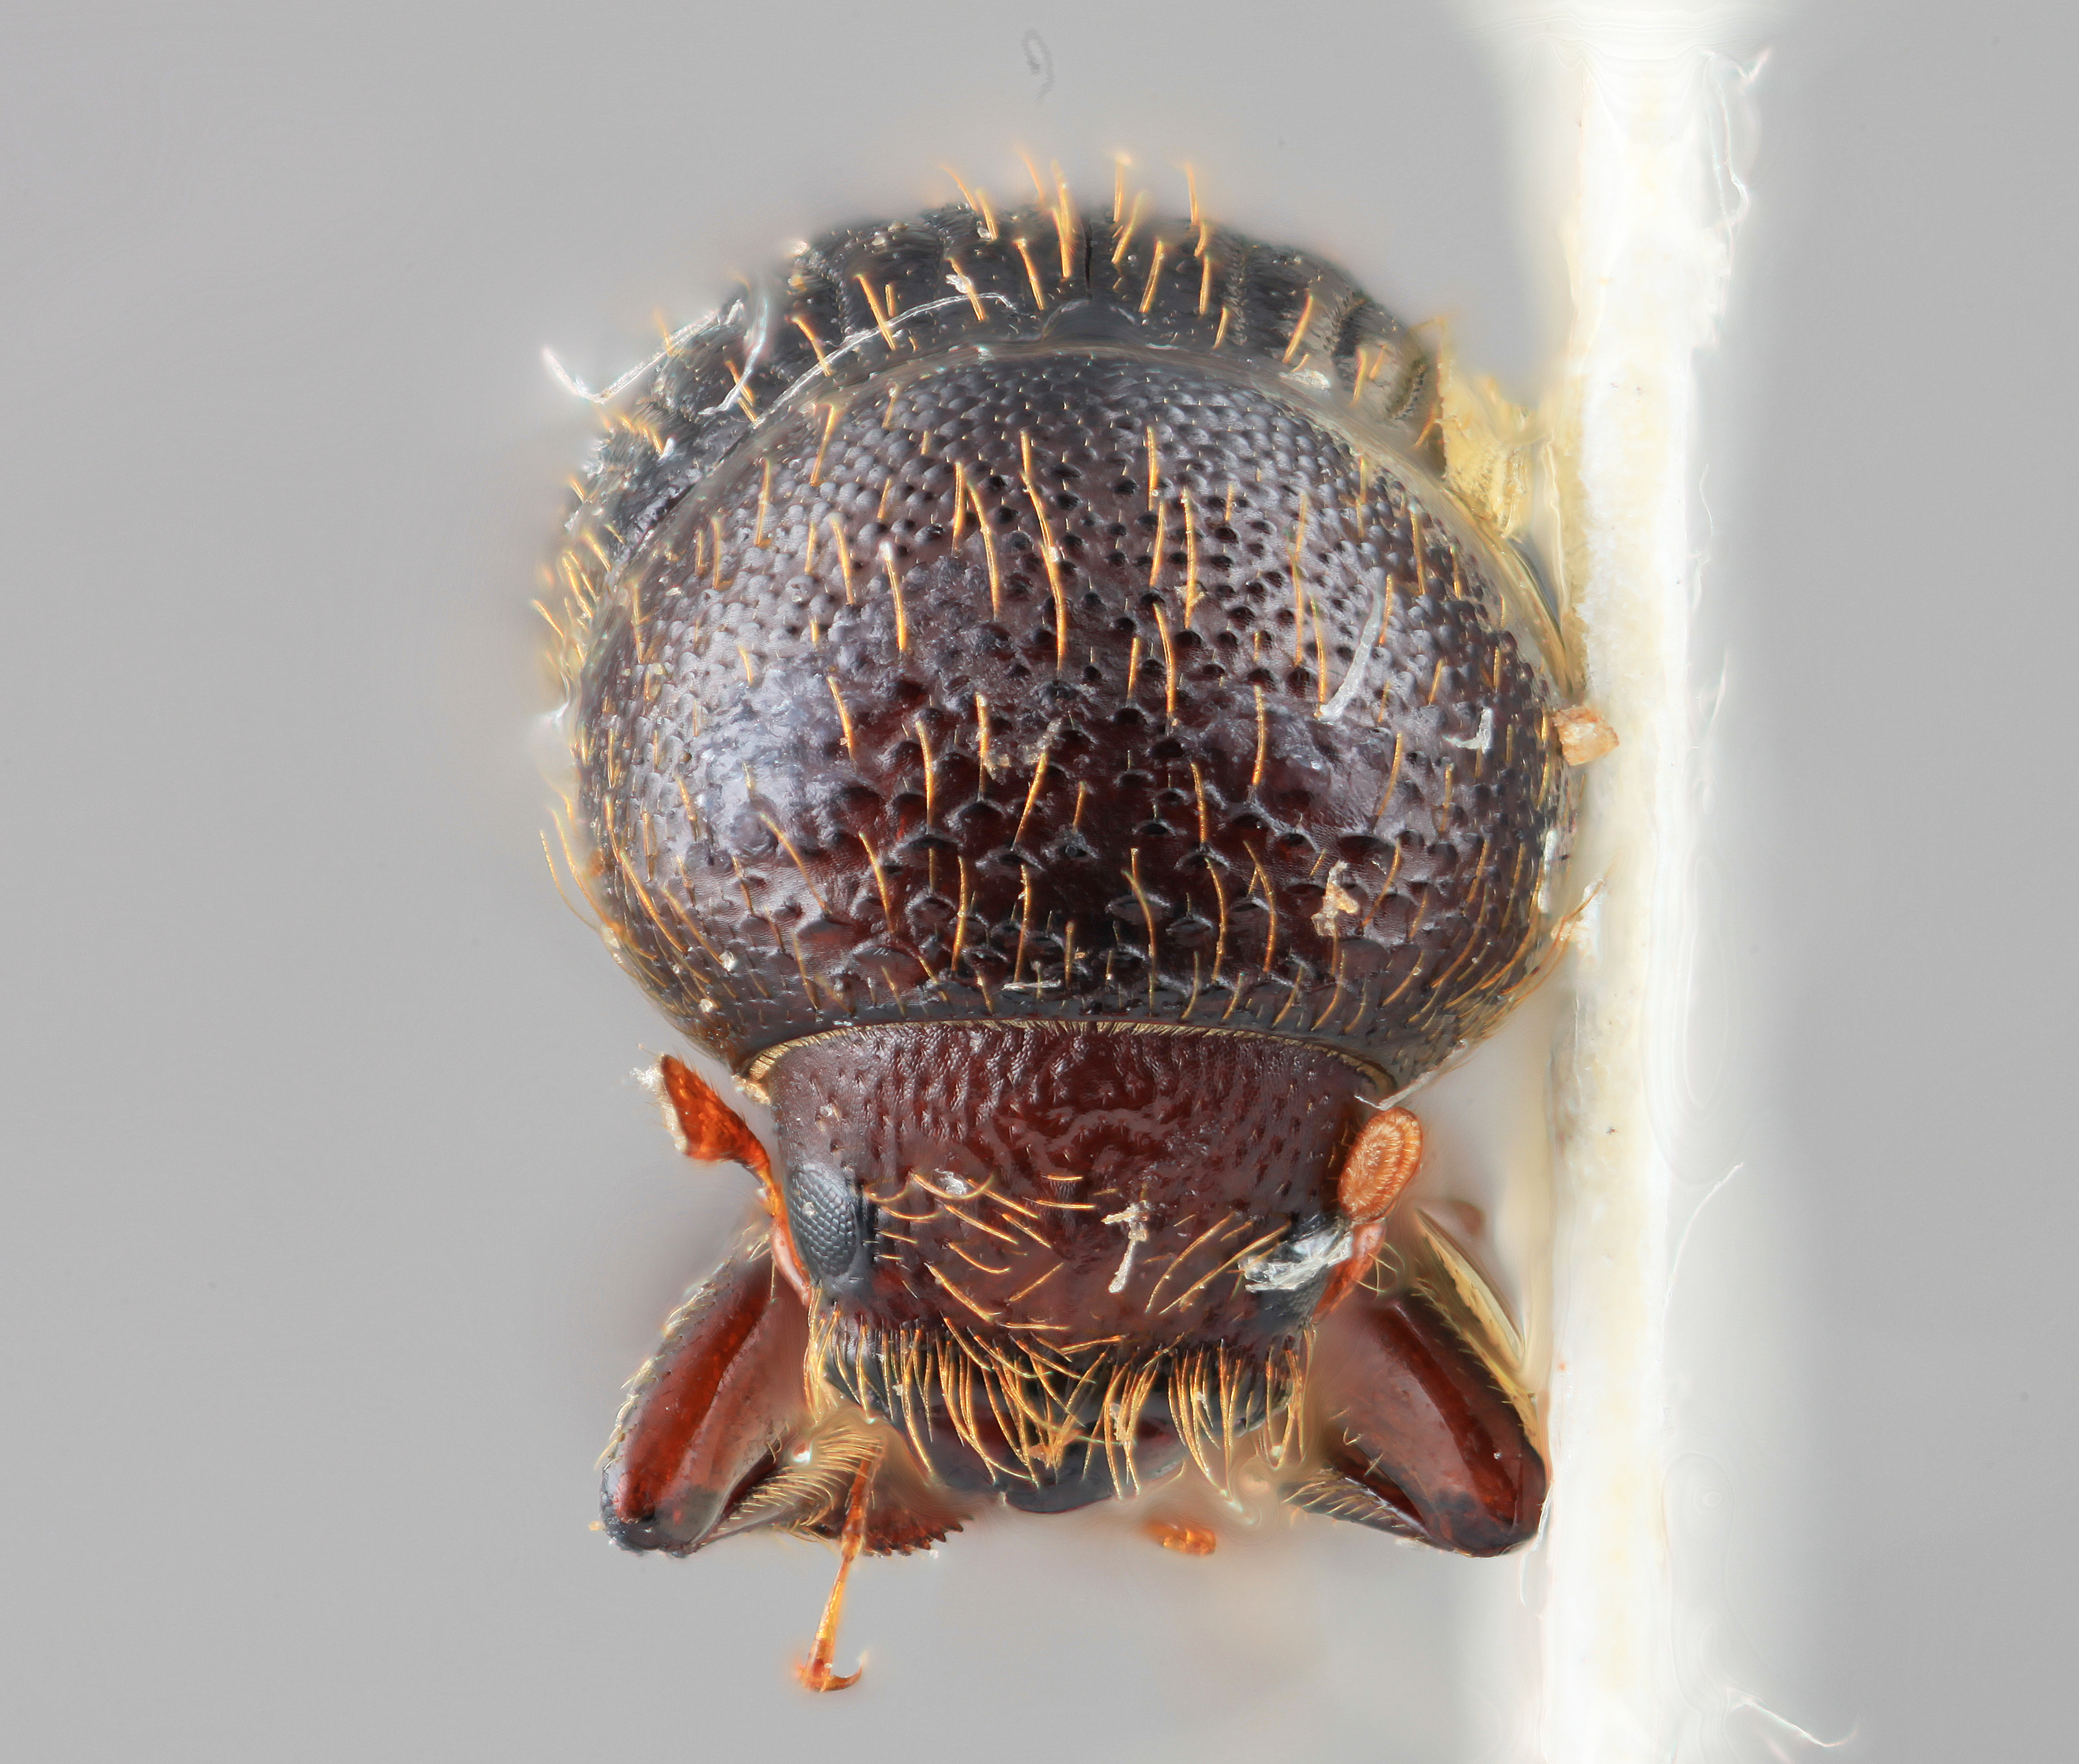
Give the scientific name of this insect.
Xyleborus mimicus
